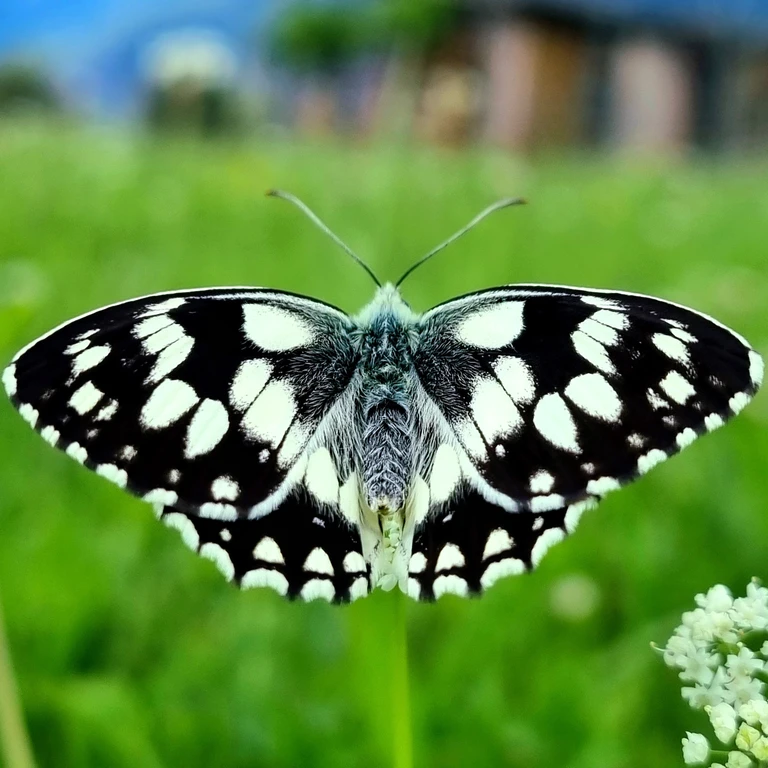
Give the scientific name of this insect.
Melanargia galathea
